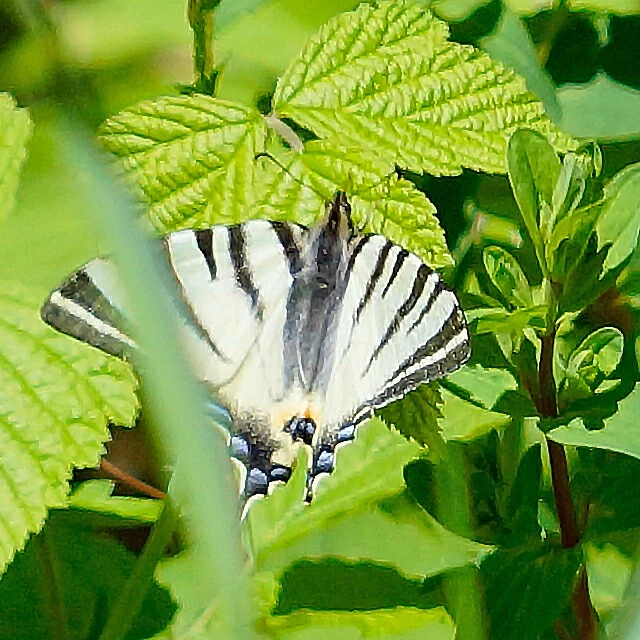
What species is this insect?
Iphiclides podalirius
